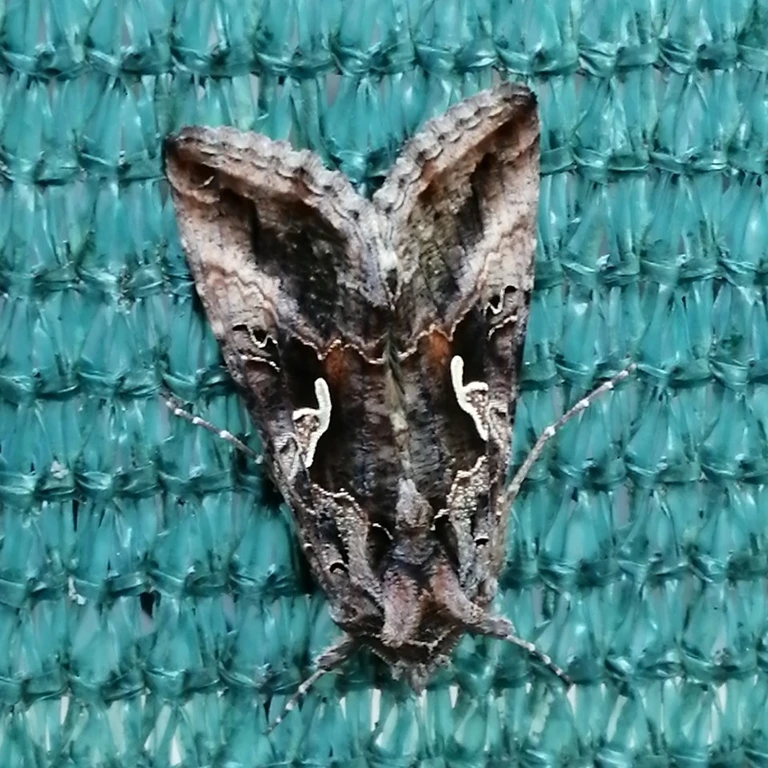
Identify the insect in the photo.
Autographa gamma
